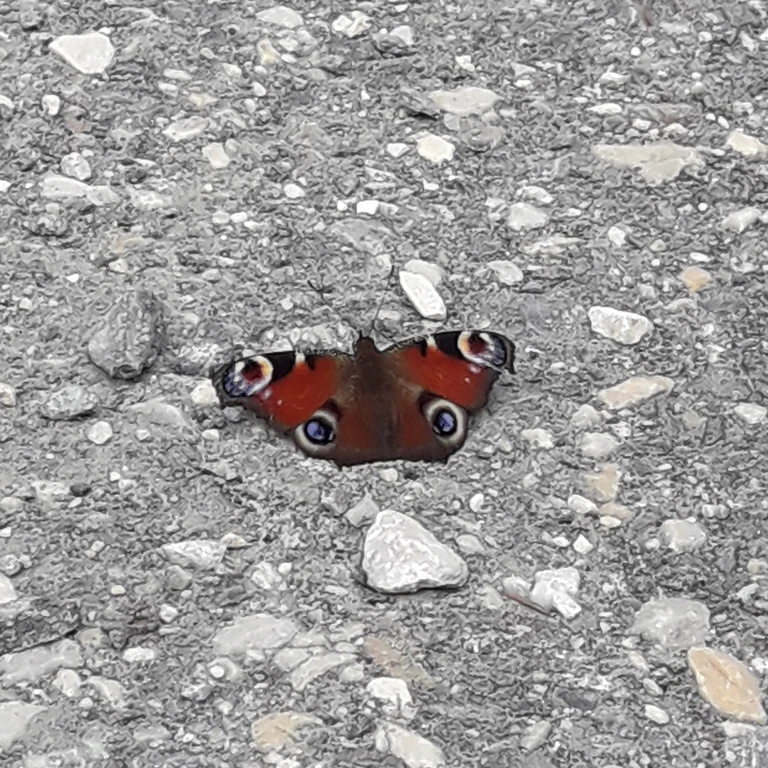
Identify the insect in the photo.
Aglais io
